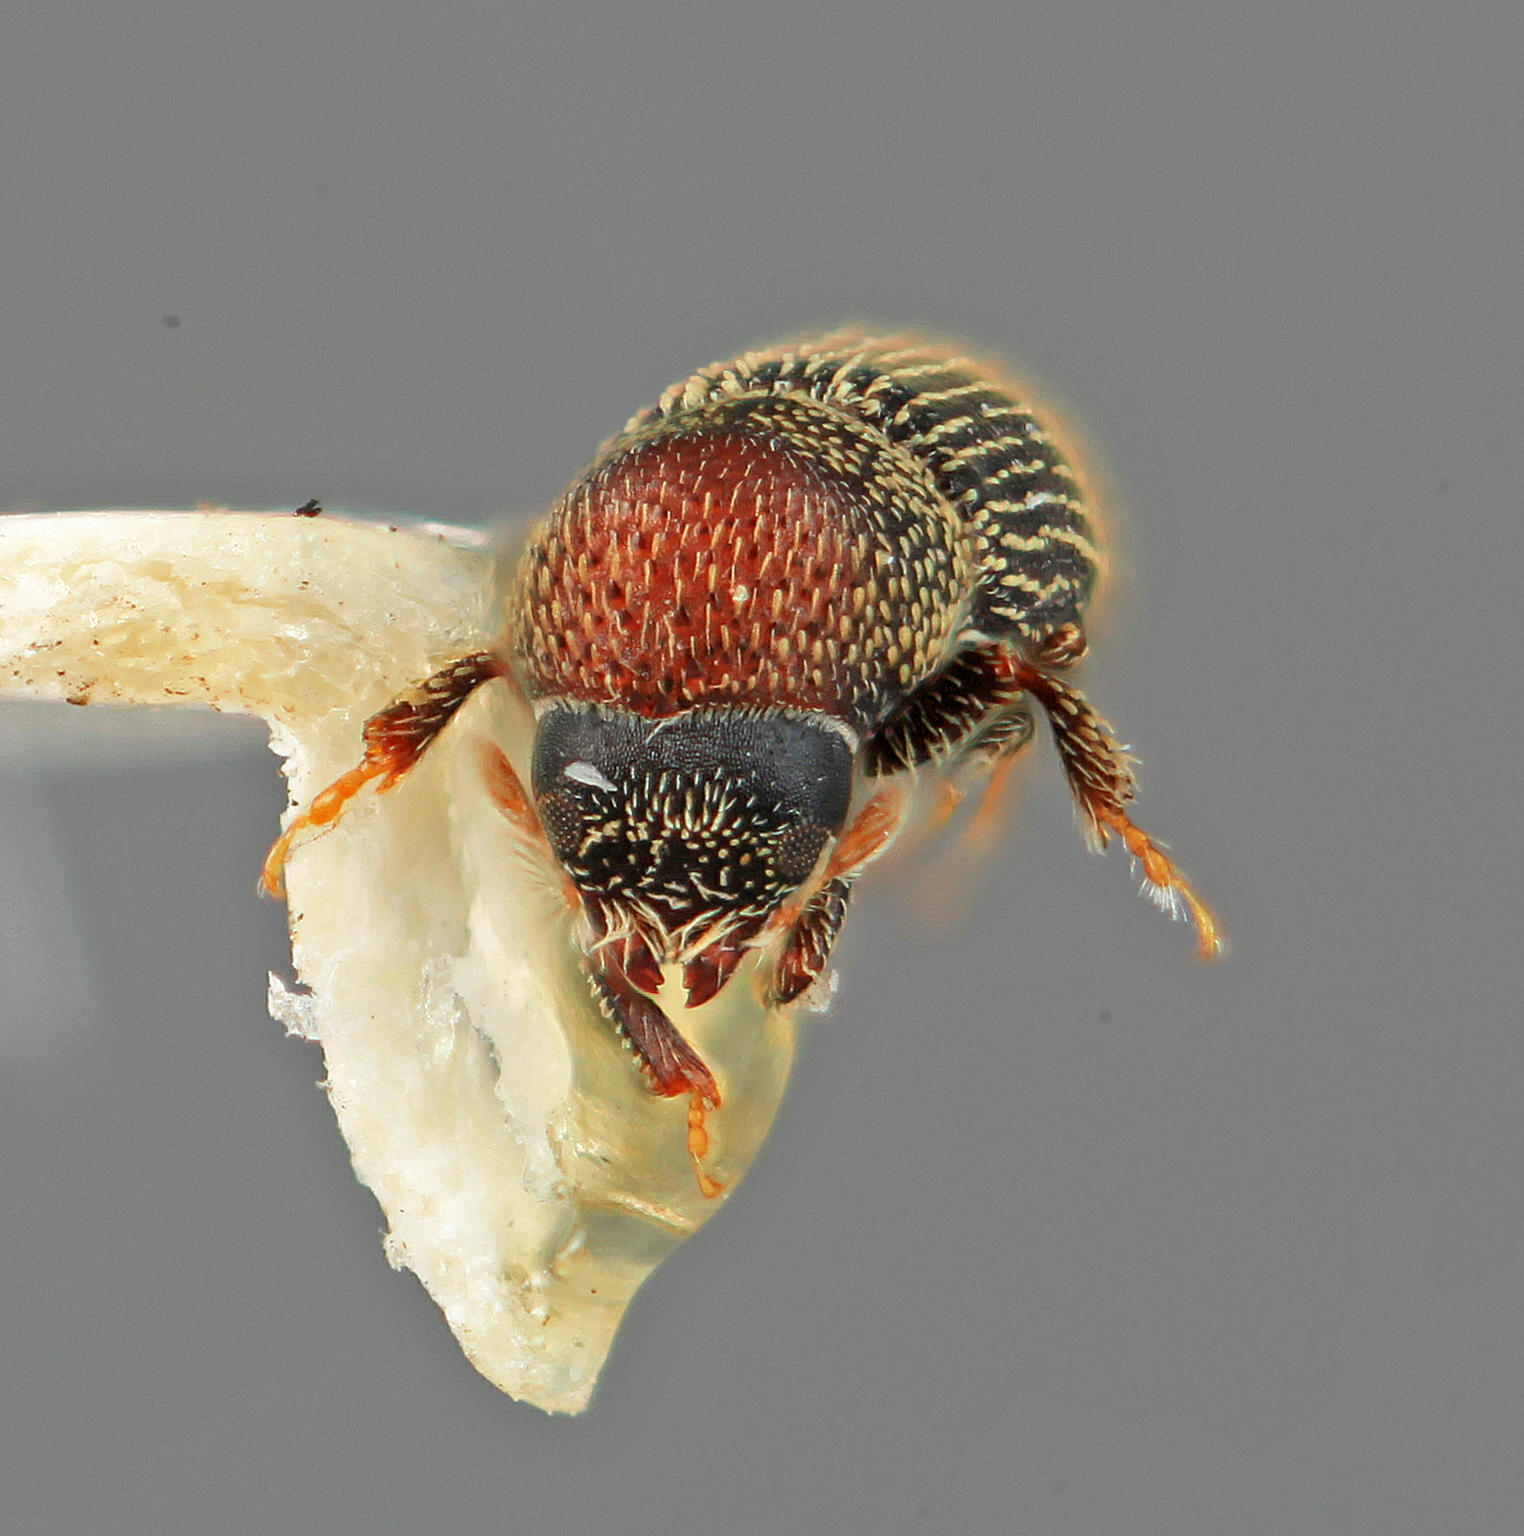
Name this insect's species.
Micracisella nigrella (also Micracis nigrella)
